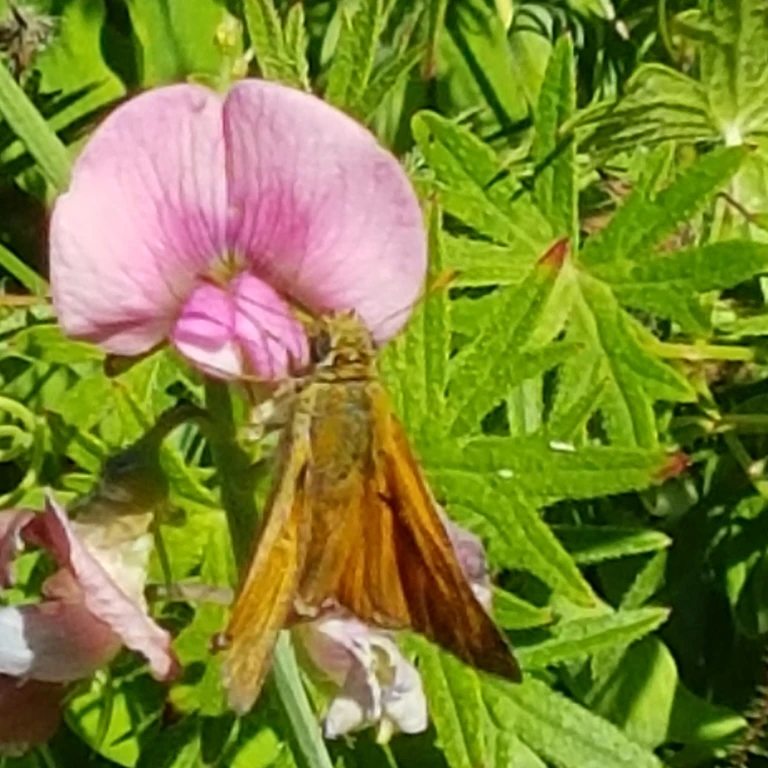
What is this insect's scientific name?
Ochlodes sylvanus (also Ochlodes venata)
